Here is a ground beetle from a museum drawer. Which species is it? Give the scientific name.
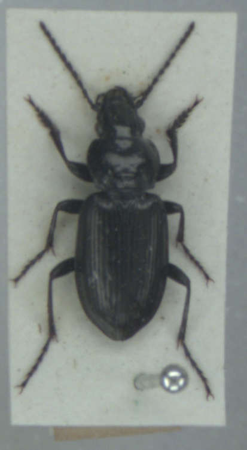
Pterostichus adstrictus
